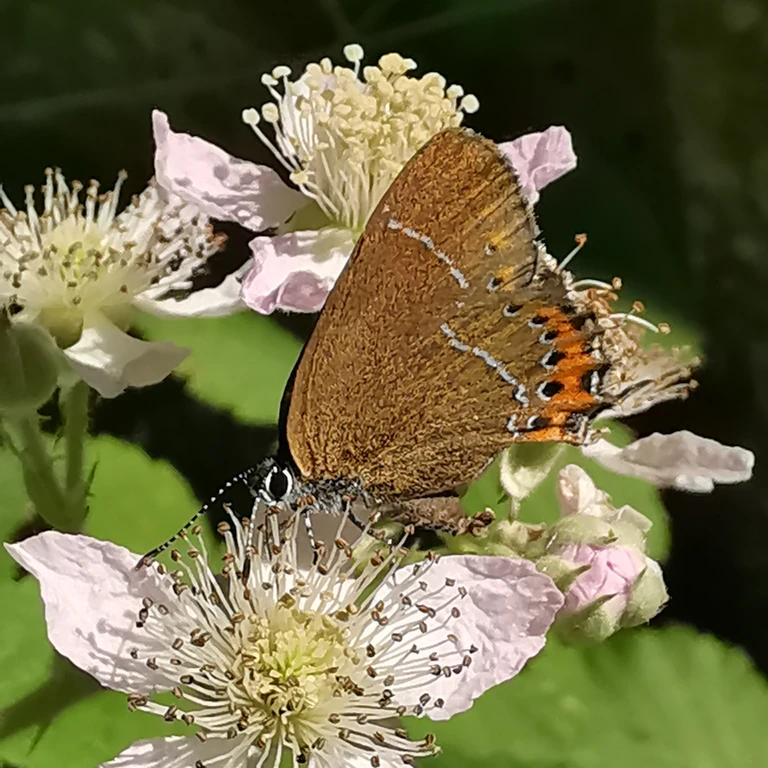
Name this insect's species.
Satyrium pruni (also Fixsenia pruni)
